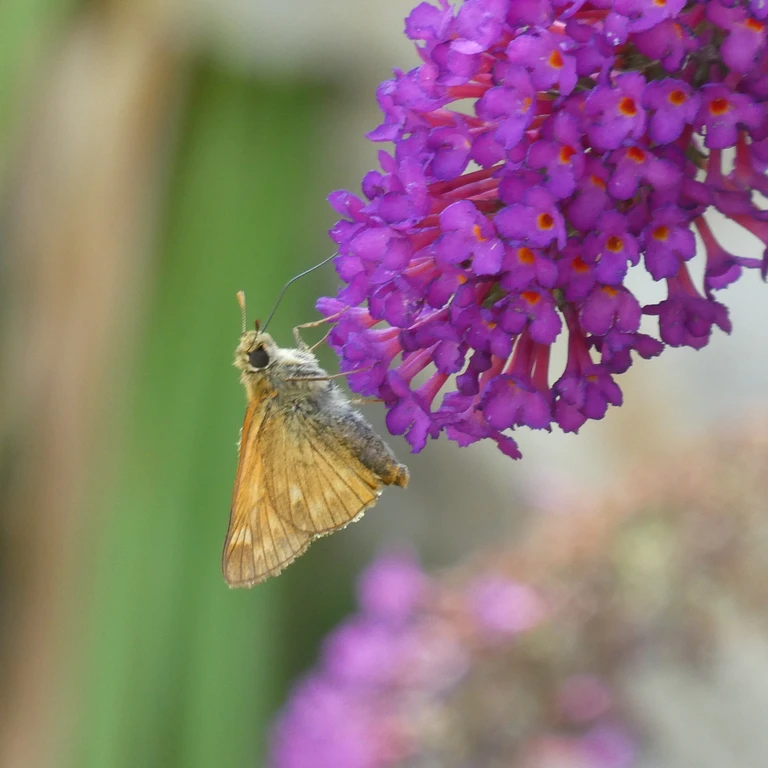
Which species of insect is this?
Ochlodes sylvanus (also Ochlodes venata)
